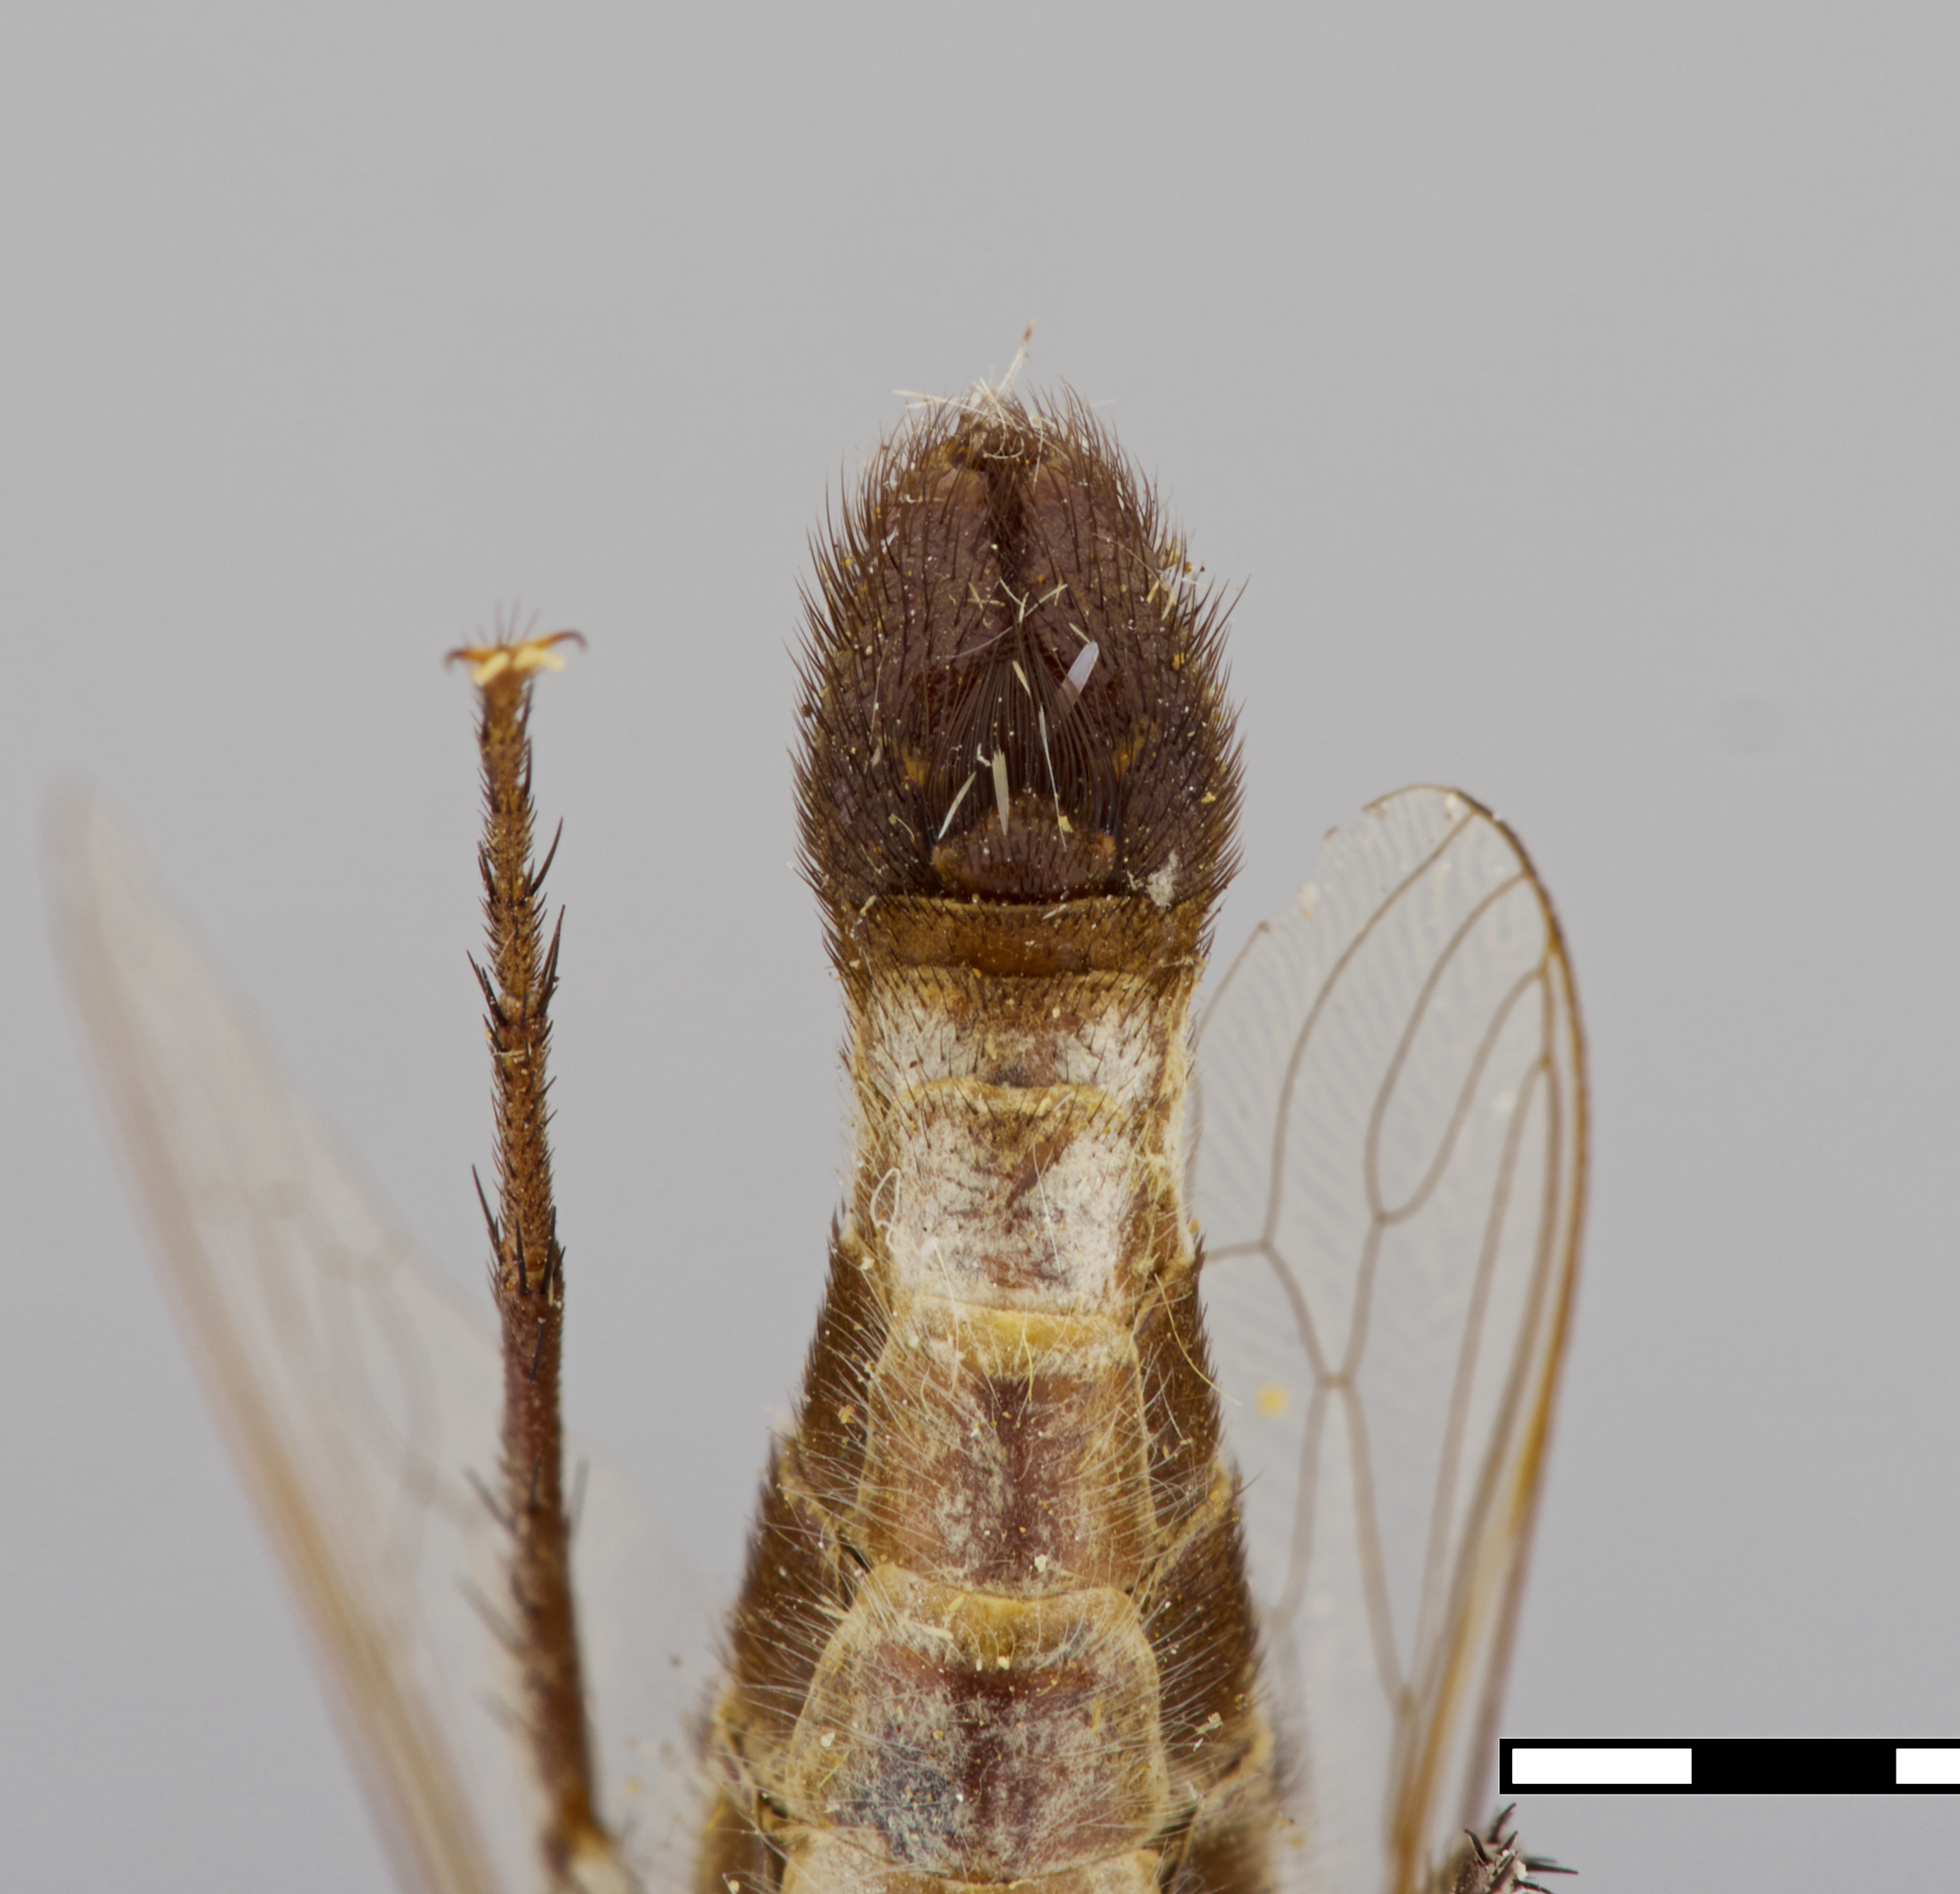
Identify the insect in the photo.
Apiocera obscura
